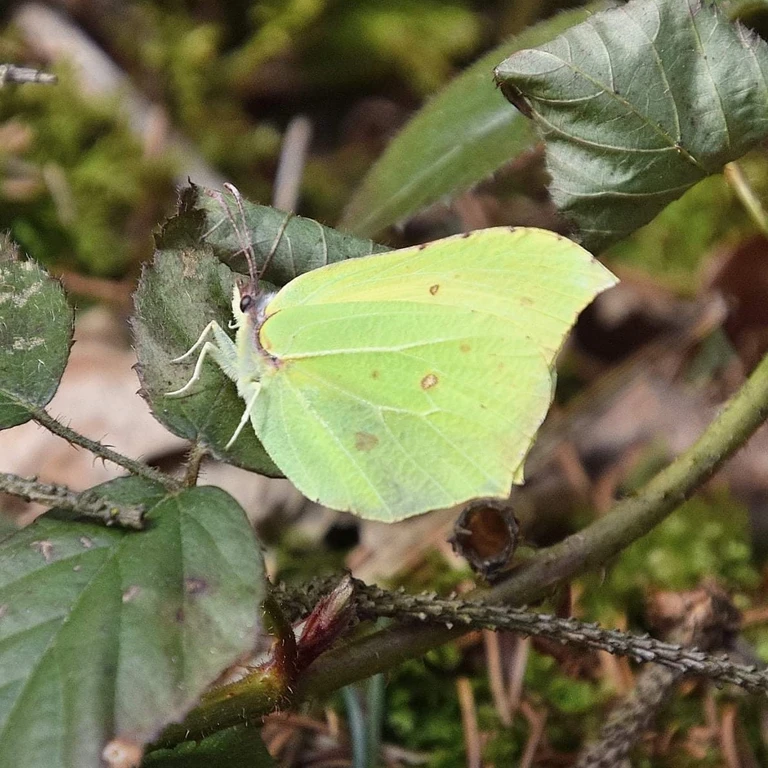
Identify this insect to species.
Gonepteryx rhamni
